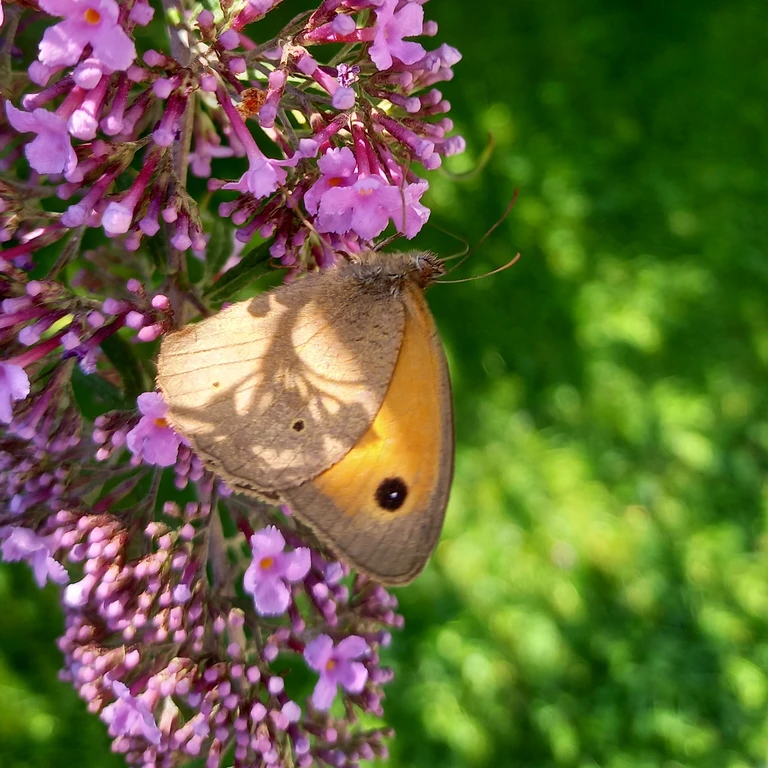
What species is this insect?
Maniola jurtina
